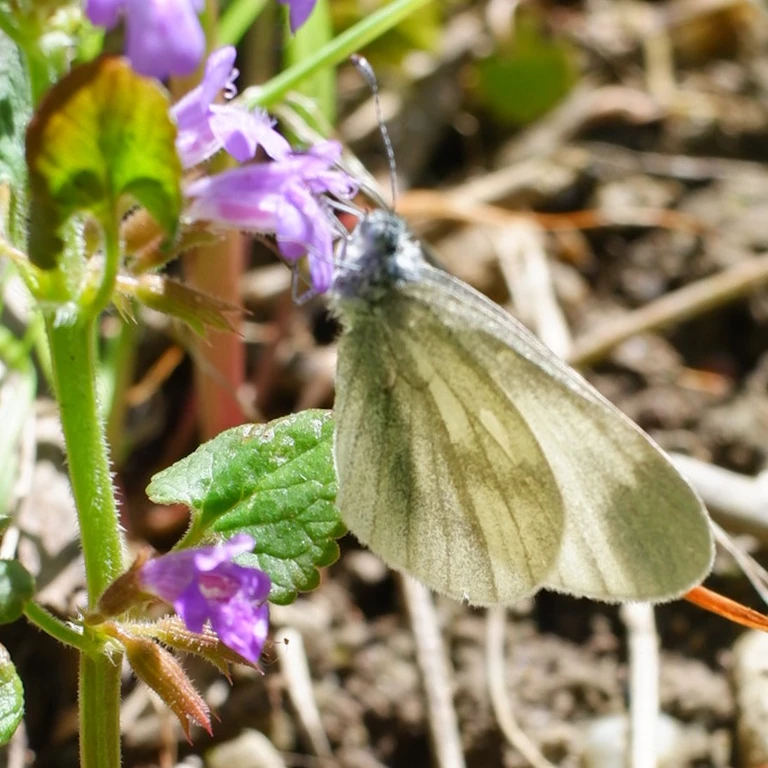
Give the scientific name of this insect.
Leptidea sinapis/juvernica
